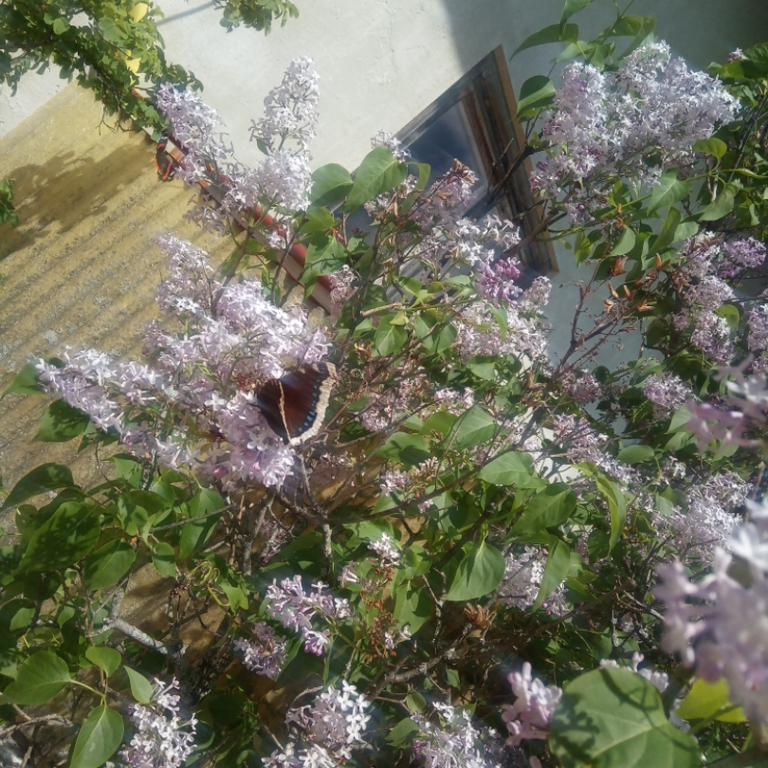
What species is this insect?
Nymphalis antiopa
